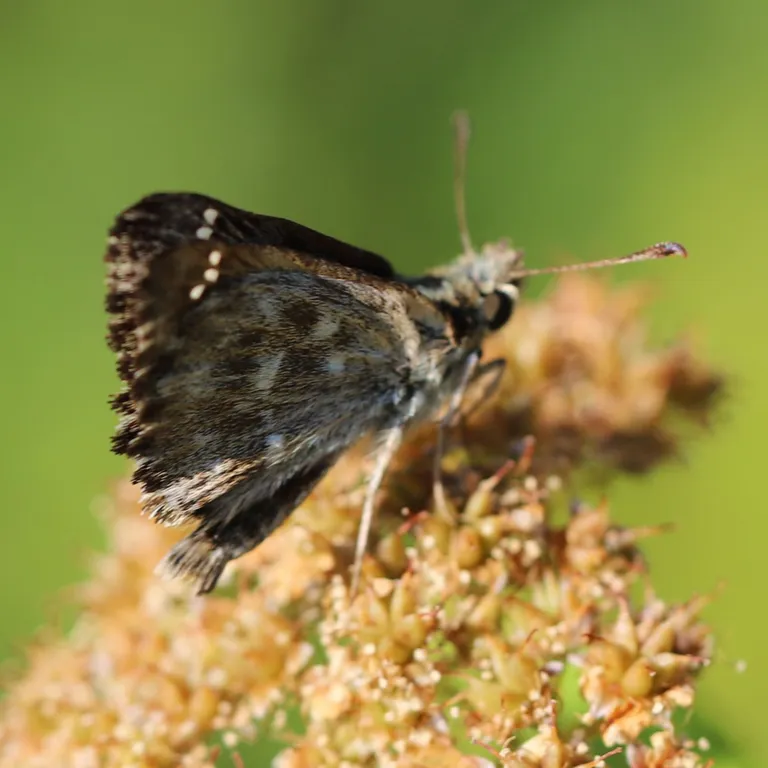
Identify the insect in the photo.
Carcharodus alceae
